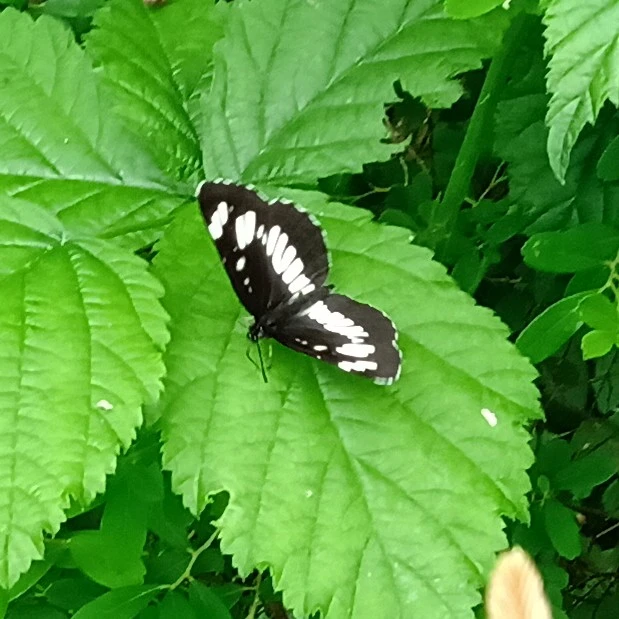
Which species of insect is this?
Neptis rivularis
